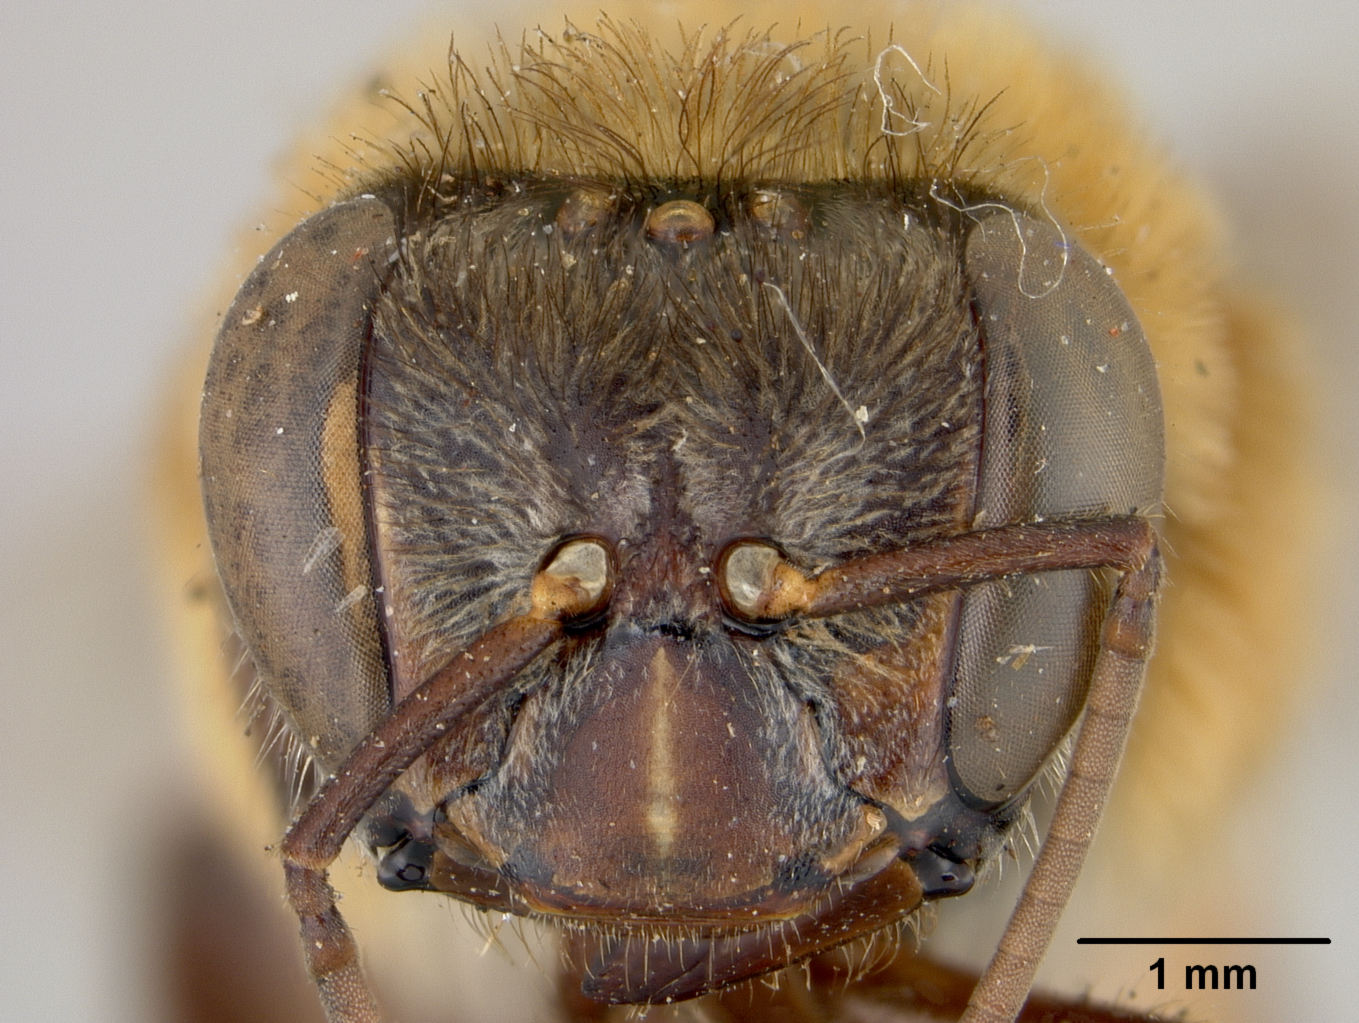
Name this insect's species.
Melipona fasciata
